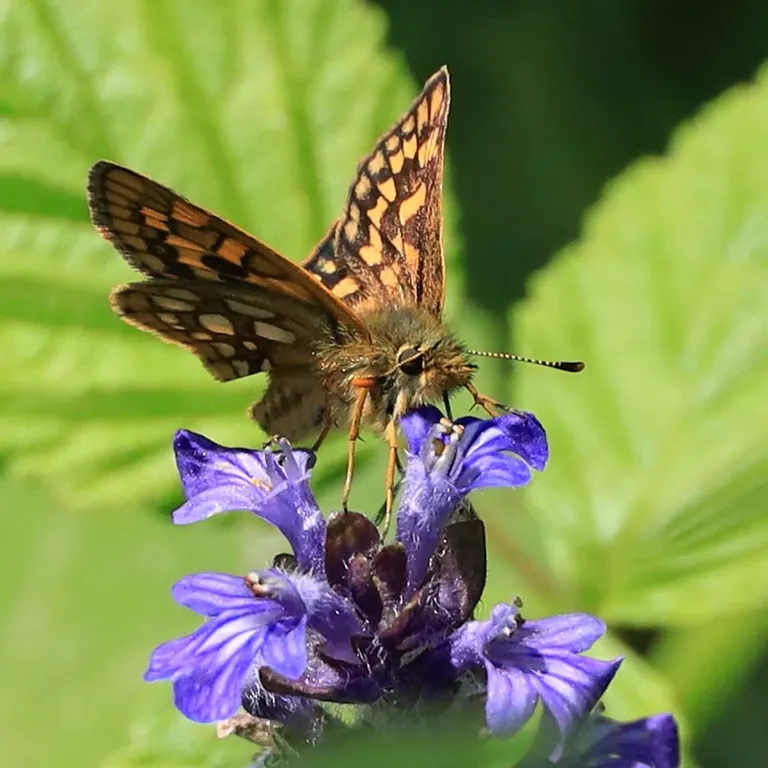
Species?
Carterocephalus palaemon
